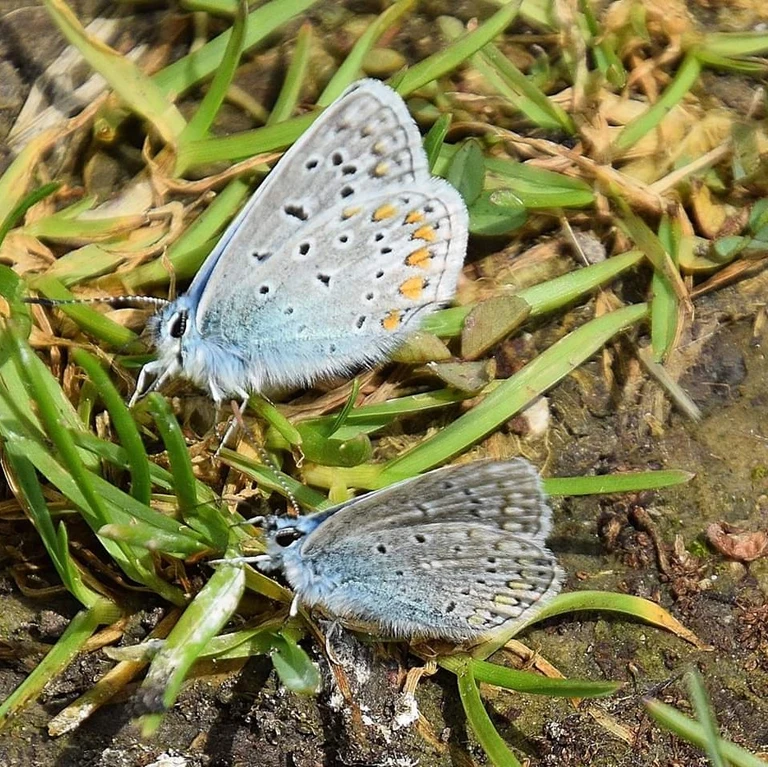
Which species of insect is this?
Polyommatus icarus
